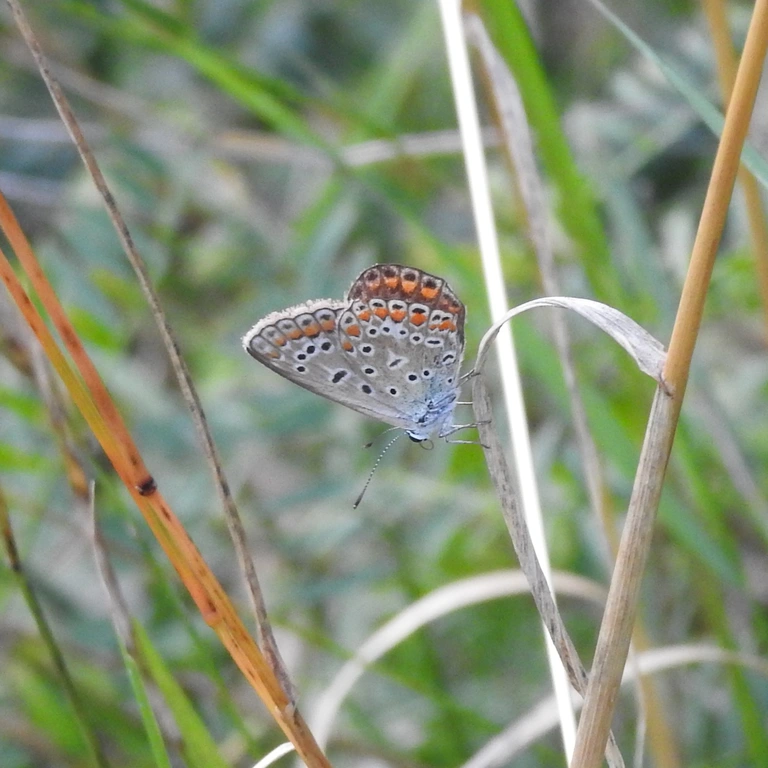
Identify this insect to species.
Polyommatus icarus
